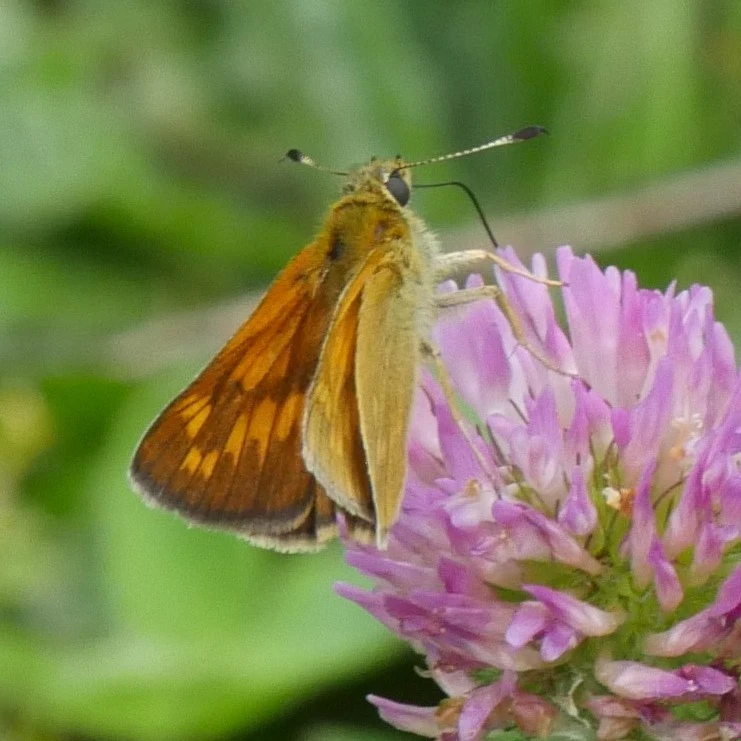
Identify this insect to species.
Ochlodes sylvanus (also Ochlodes venata)
